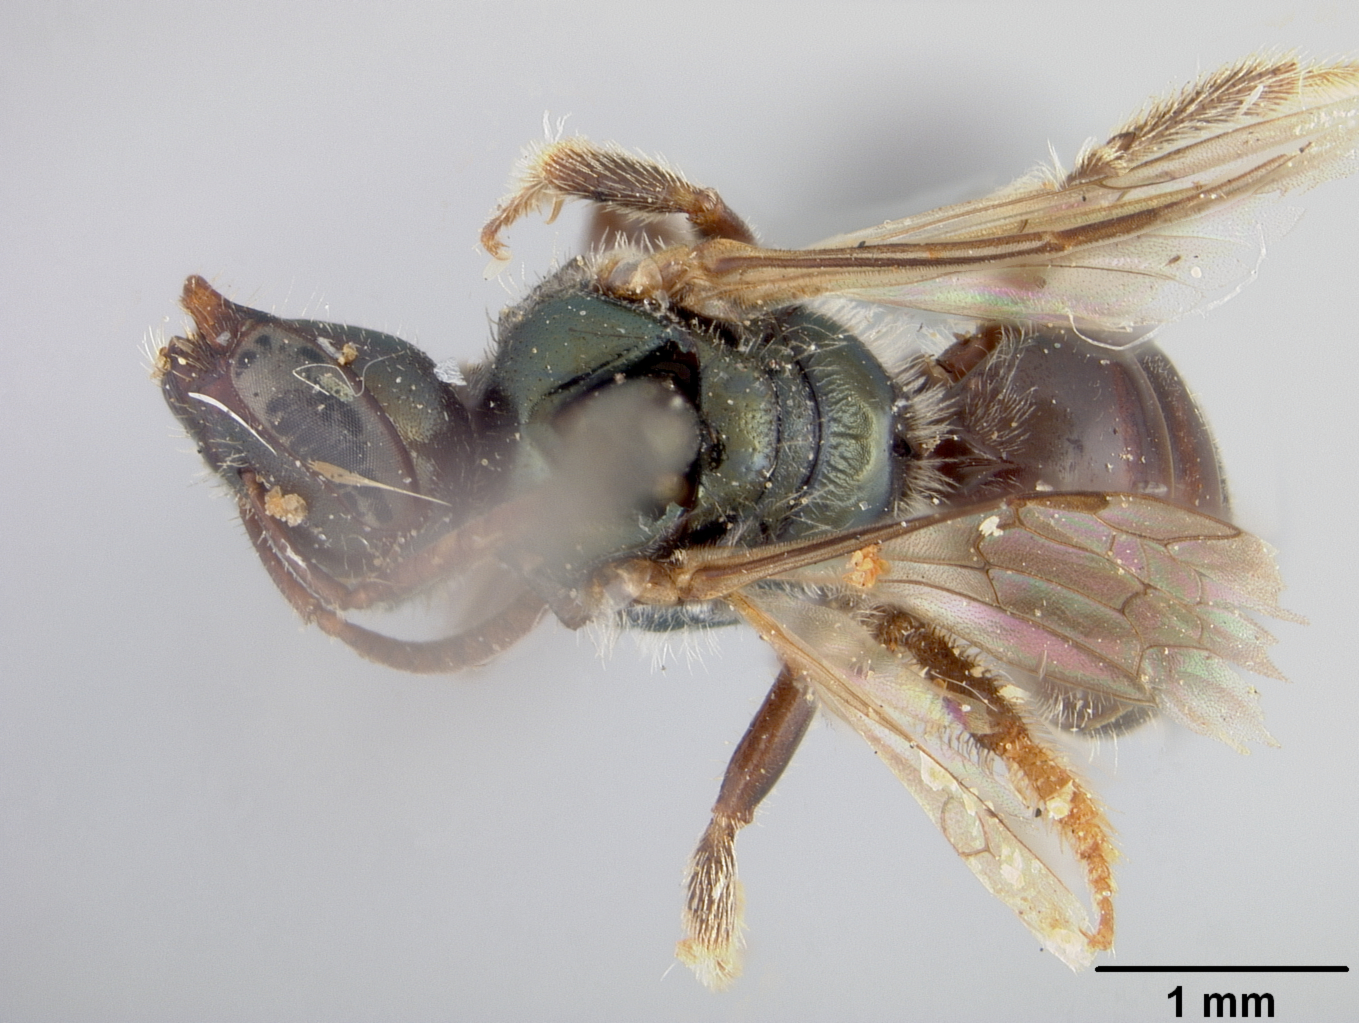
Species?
Halictus tropicior
